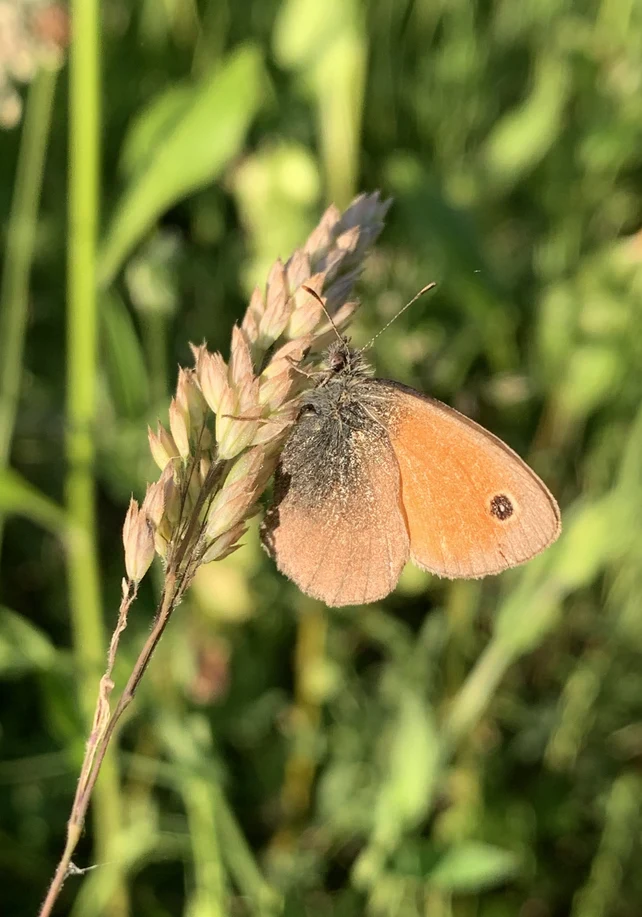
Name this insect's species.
Coenonympha pamphilus
